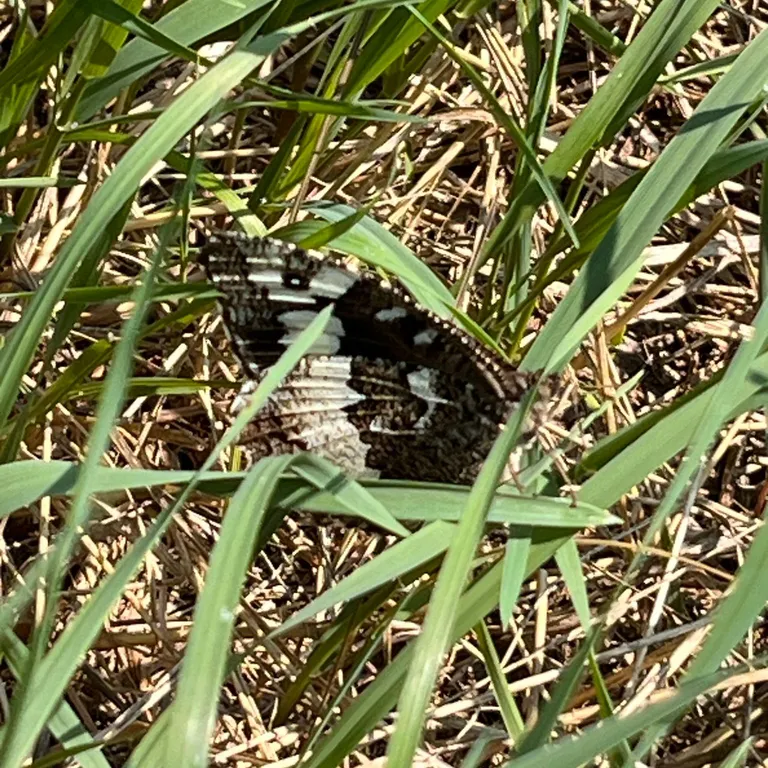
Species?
Brintesia circe
